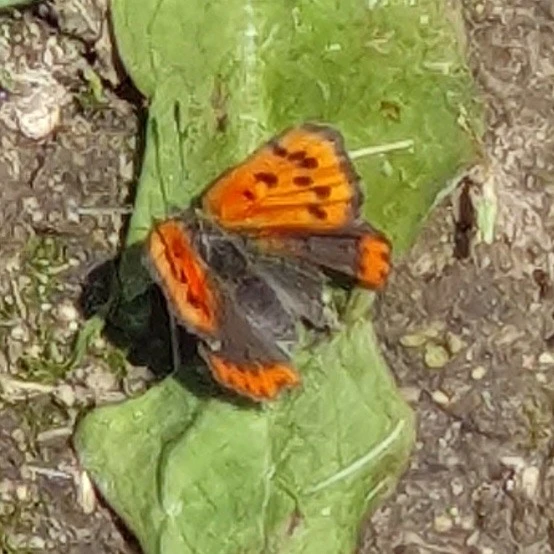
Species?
Lycaena phlaeas
